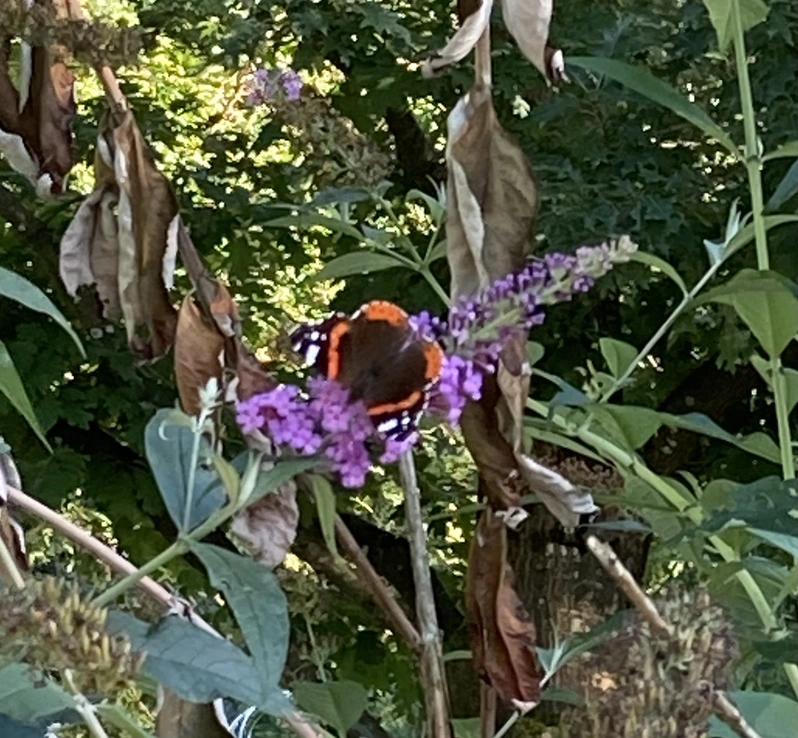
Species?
Vanessa atalanta
